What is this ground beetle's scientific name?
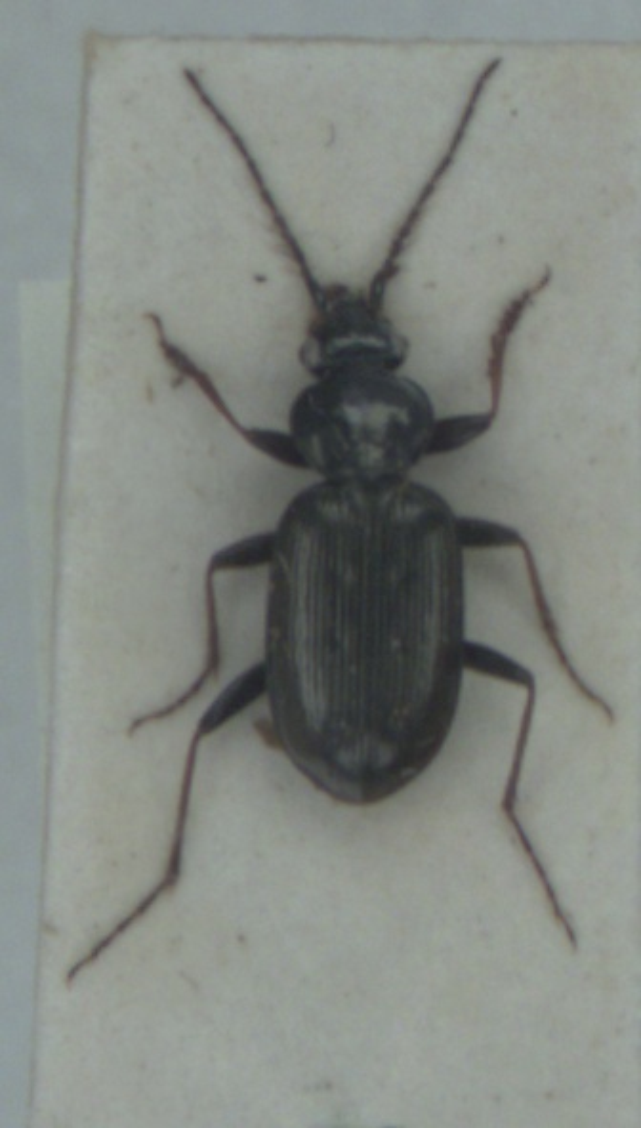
Loricera pilicornis
